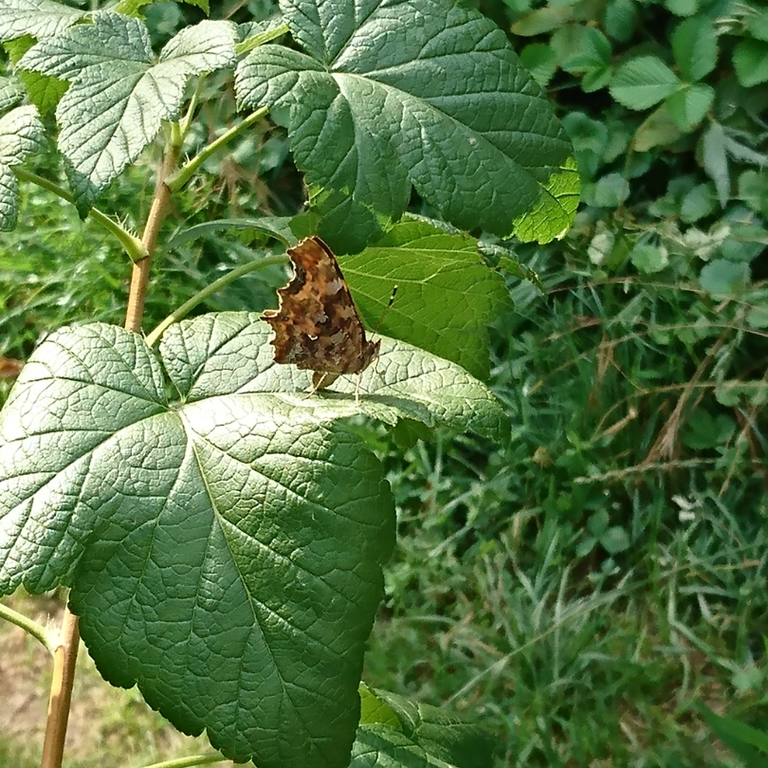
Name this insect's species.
Polygonia c-album
